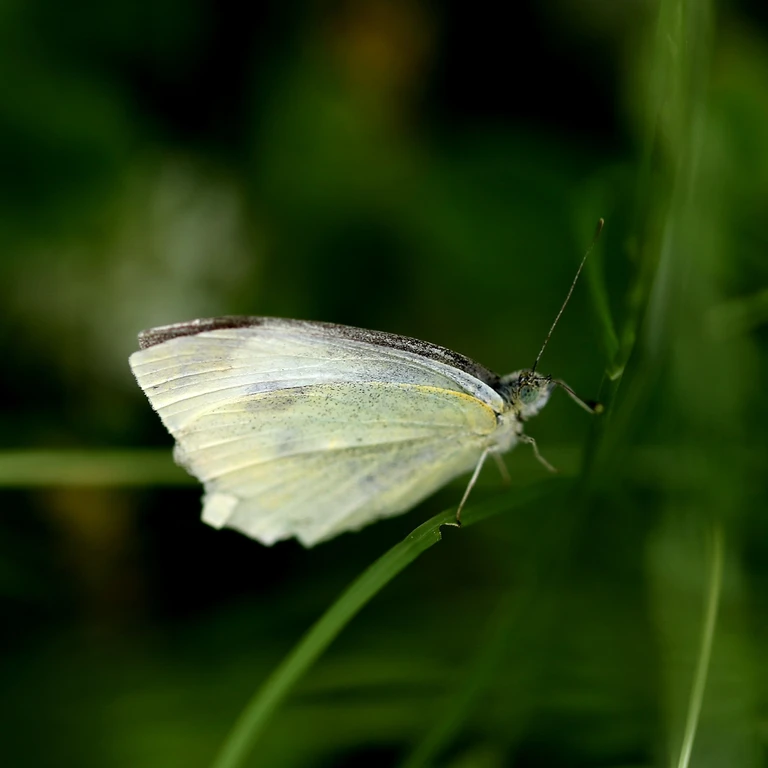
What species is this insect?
Pieris rapae
